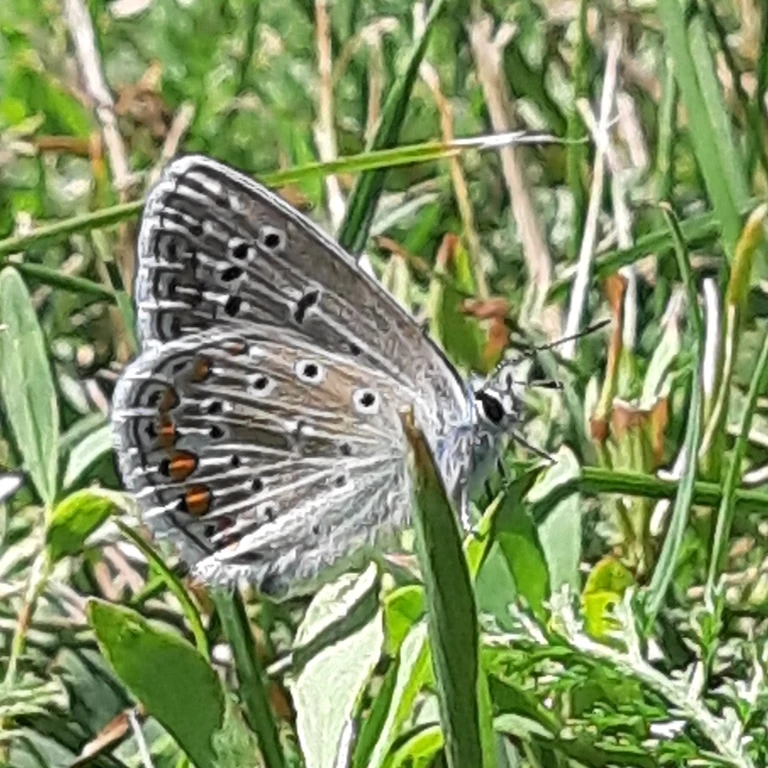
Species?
Polyommatus icarus
